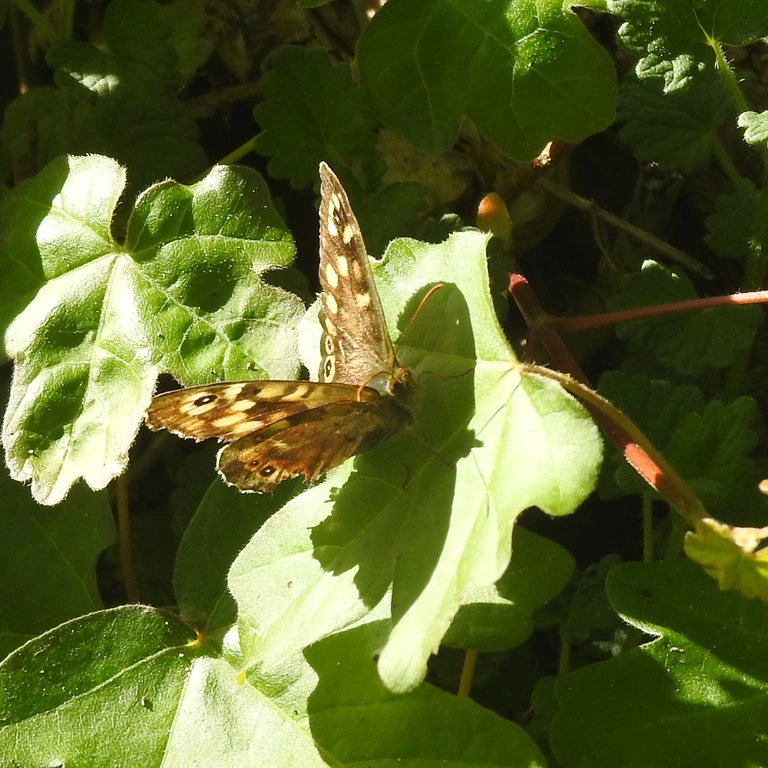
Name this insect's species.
Pararge aegeria
